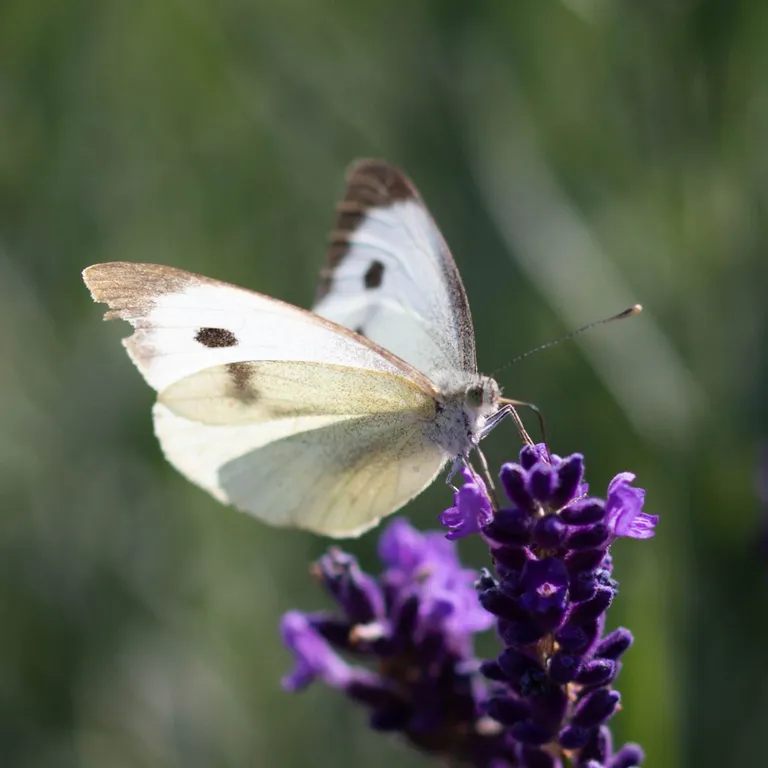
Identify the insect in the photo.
Pieris brassicae
